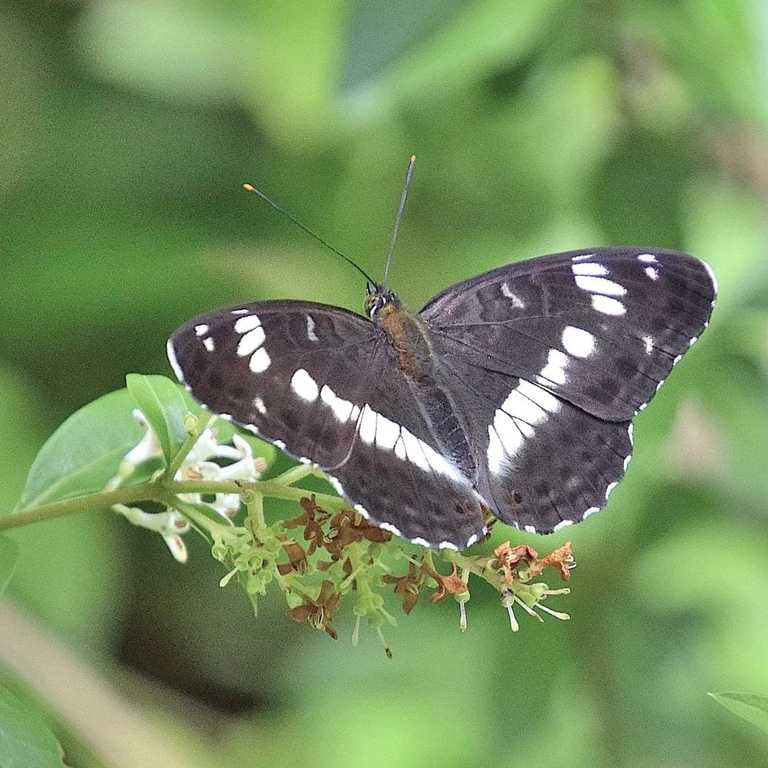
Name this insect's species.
Limenitis camilla (also Ladoga camilla)
